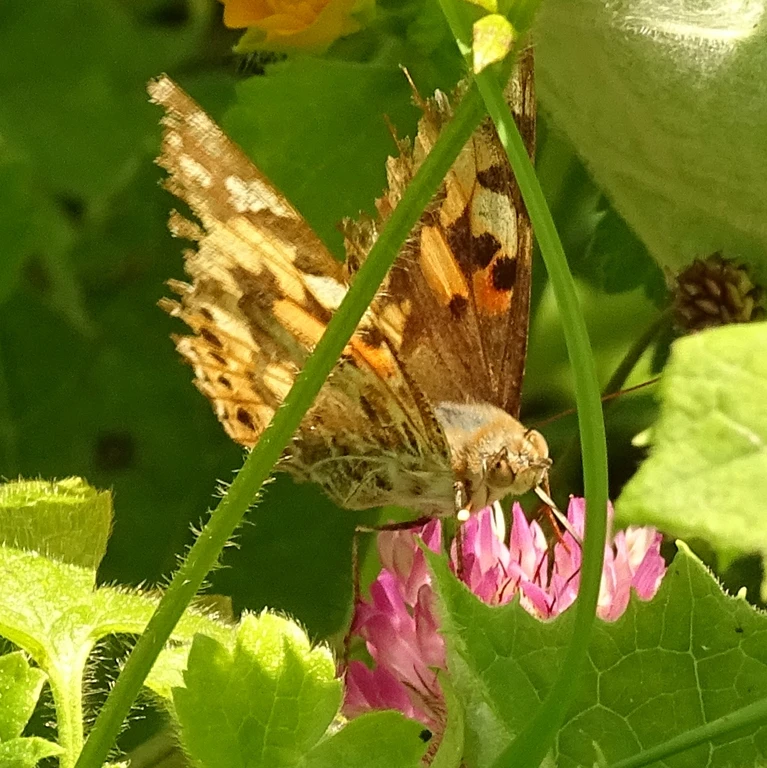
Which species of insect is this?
Vanessa cardui
